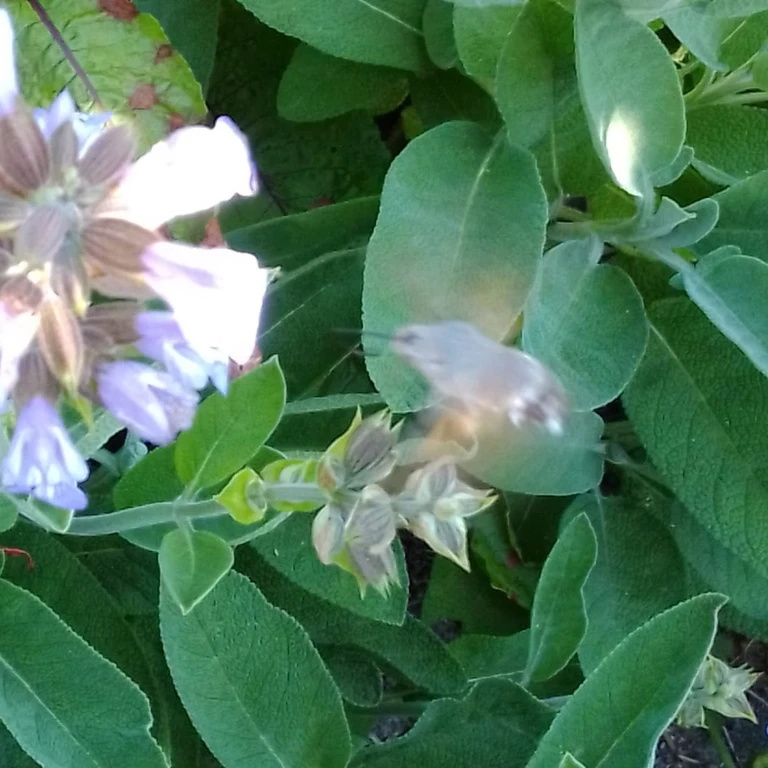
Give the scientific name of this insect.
Macroglossum stellatarum
